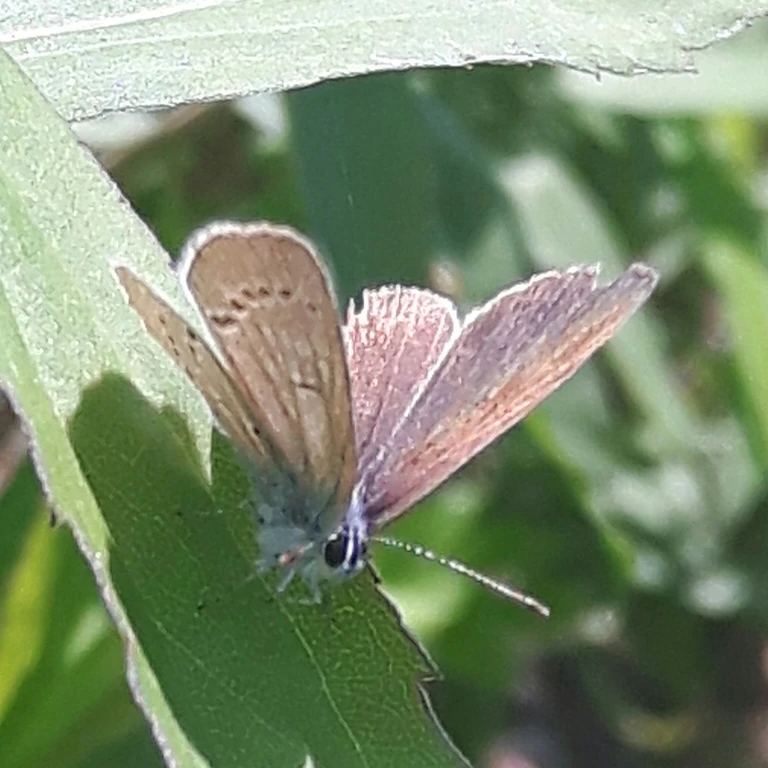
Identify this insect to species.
Cupido minimus
